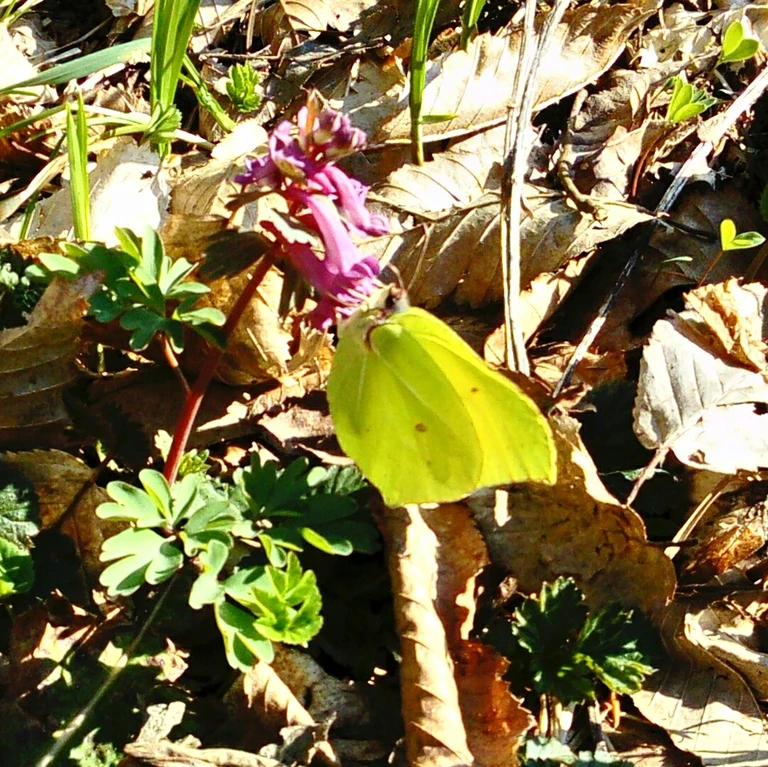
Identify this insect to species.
Gonepteryx rhamni
